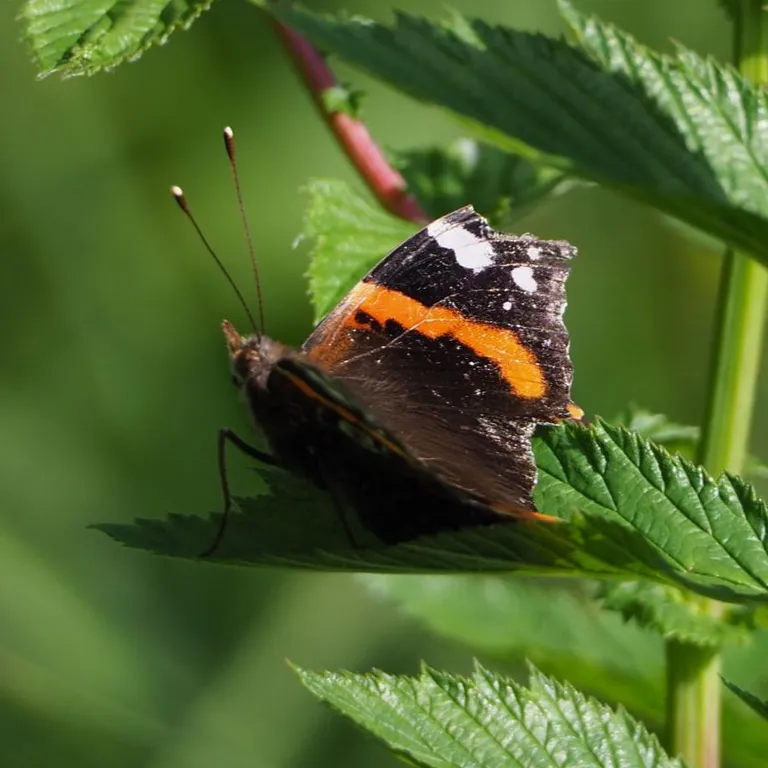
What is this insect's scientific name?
Vanessa atalanta
